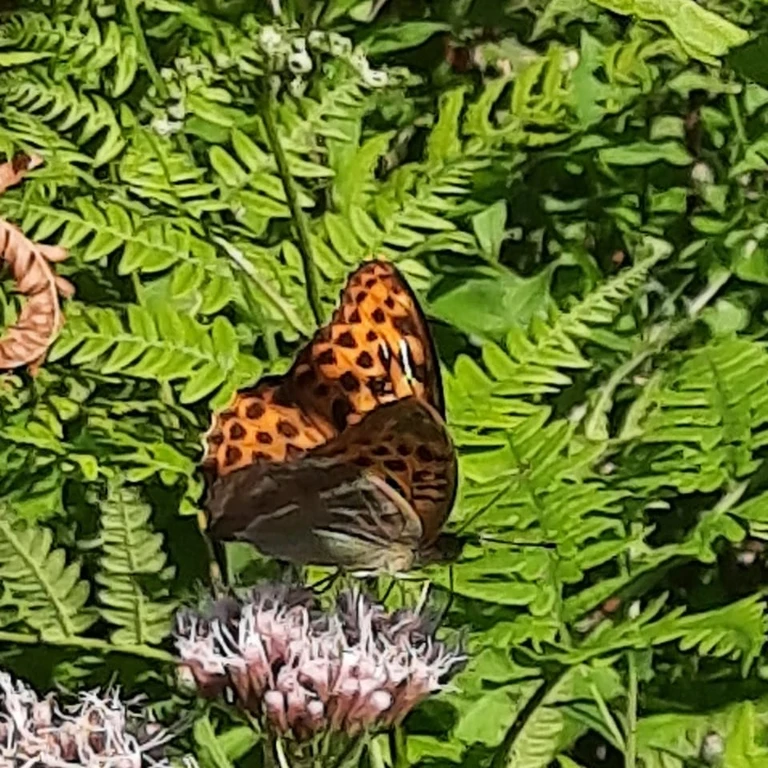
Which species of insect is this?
Argynnis paphia
